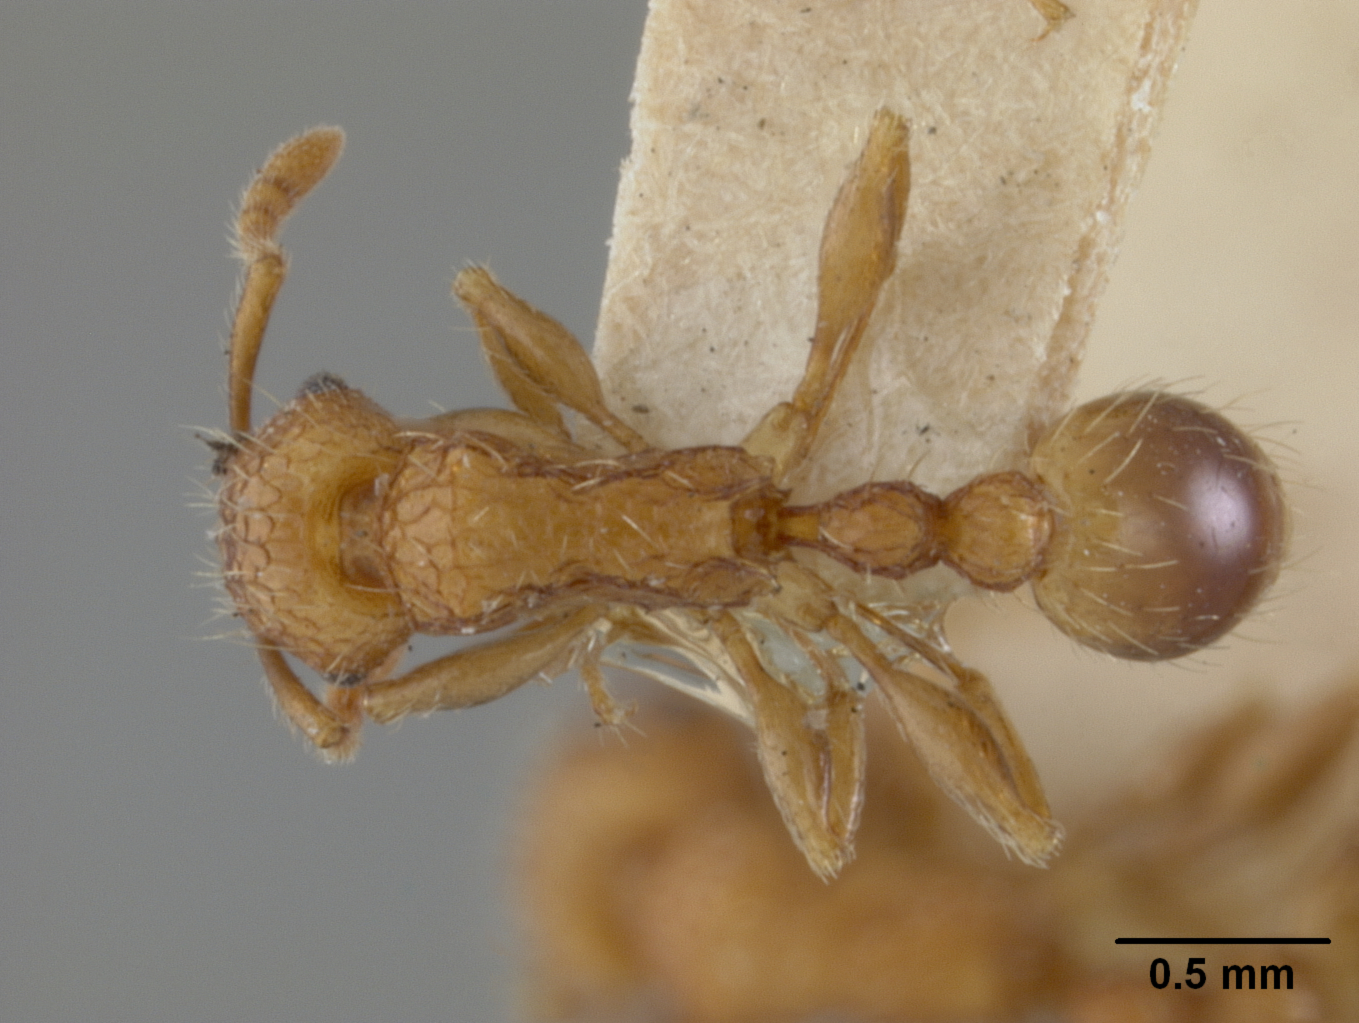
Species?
Tetramorium melanogyna
